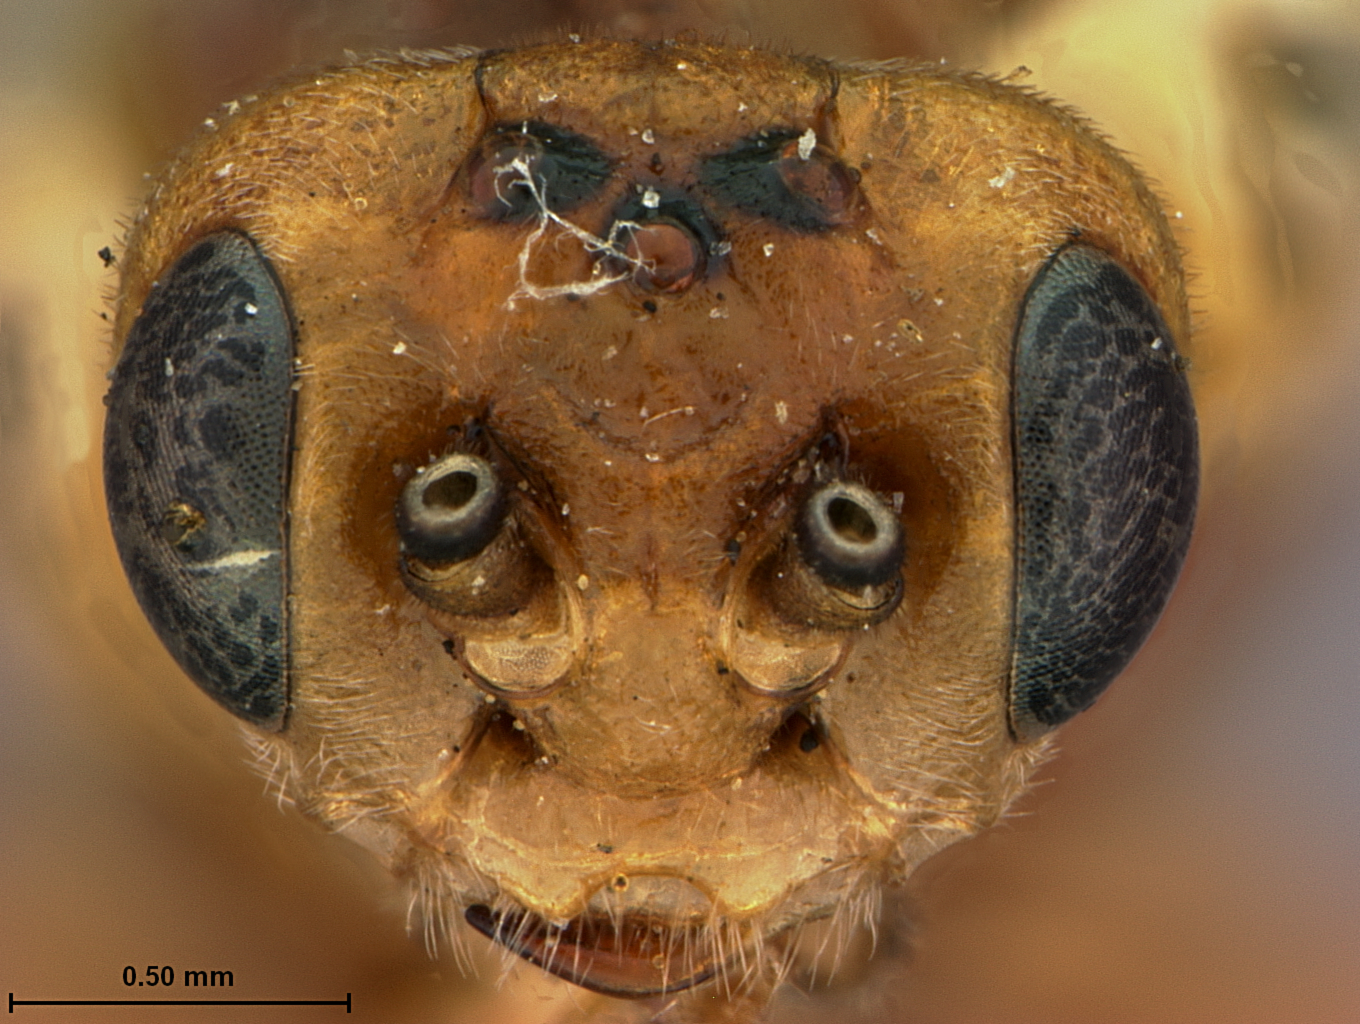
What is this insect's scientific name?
Amauronematus knabi
